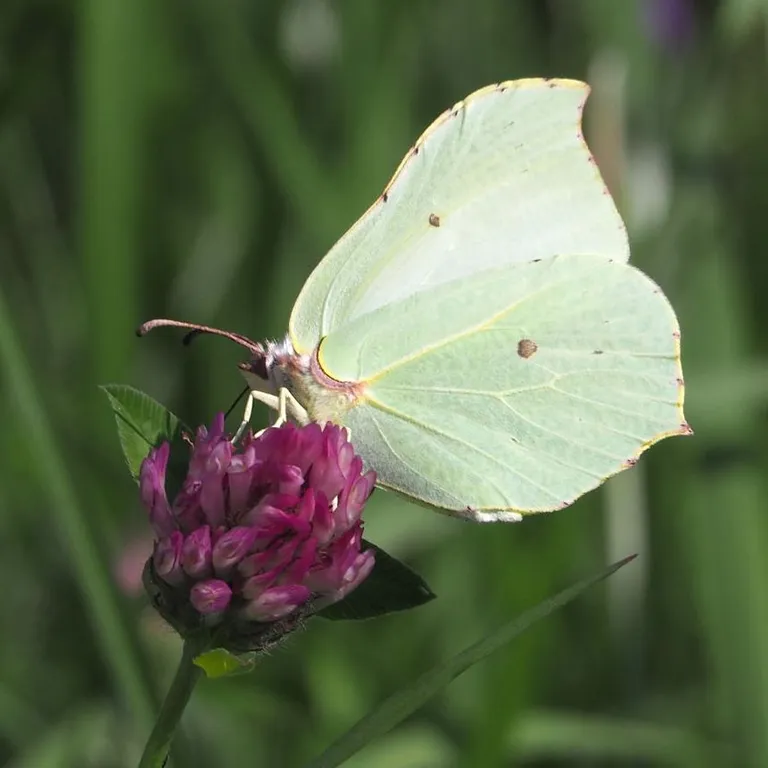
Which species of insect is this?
Gonepteryx rhamni
